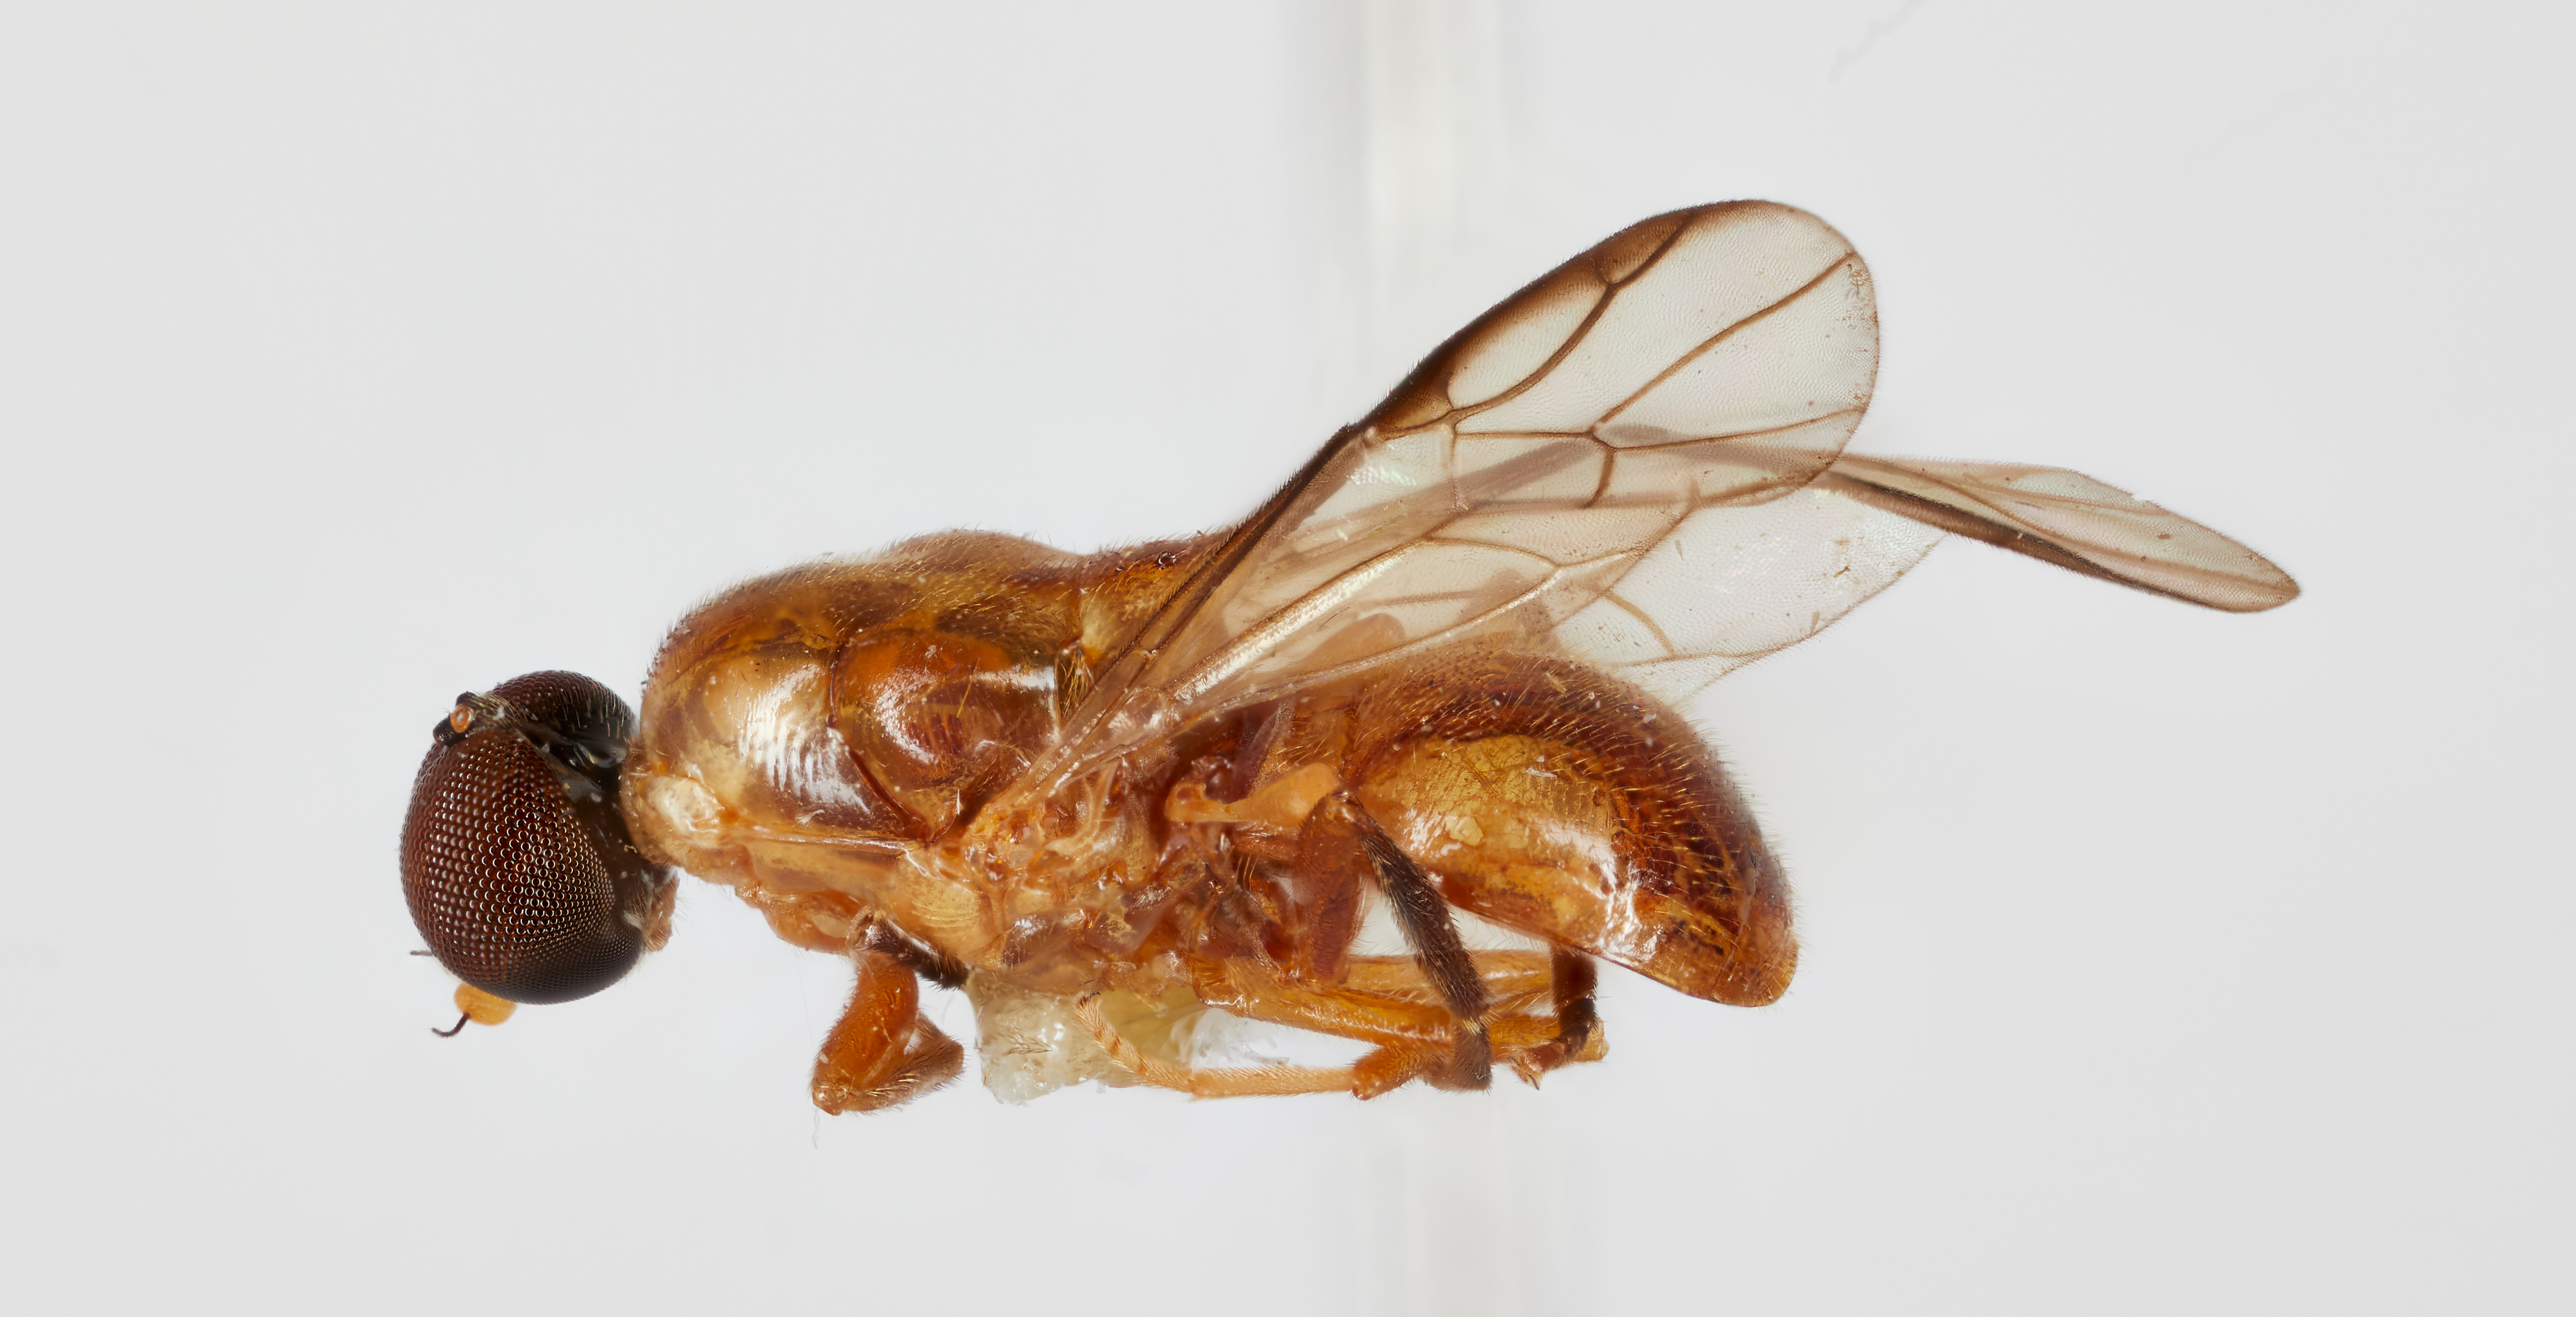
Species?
Monacanthomyia becki
